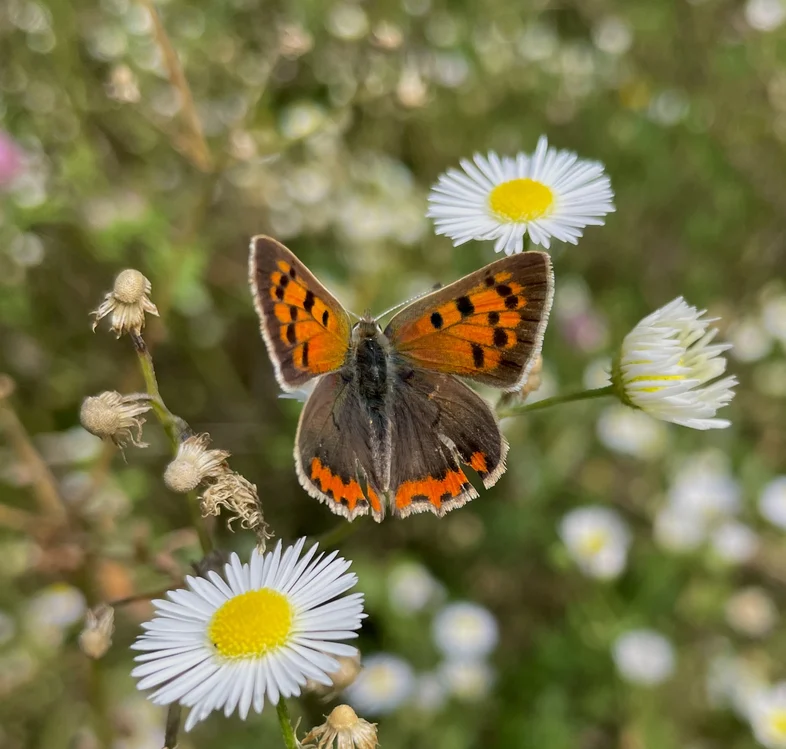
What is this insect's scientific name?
Lycaena phlaeas
